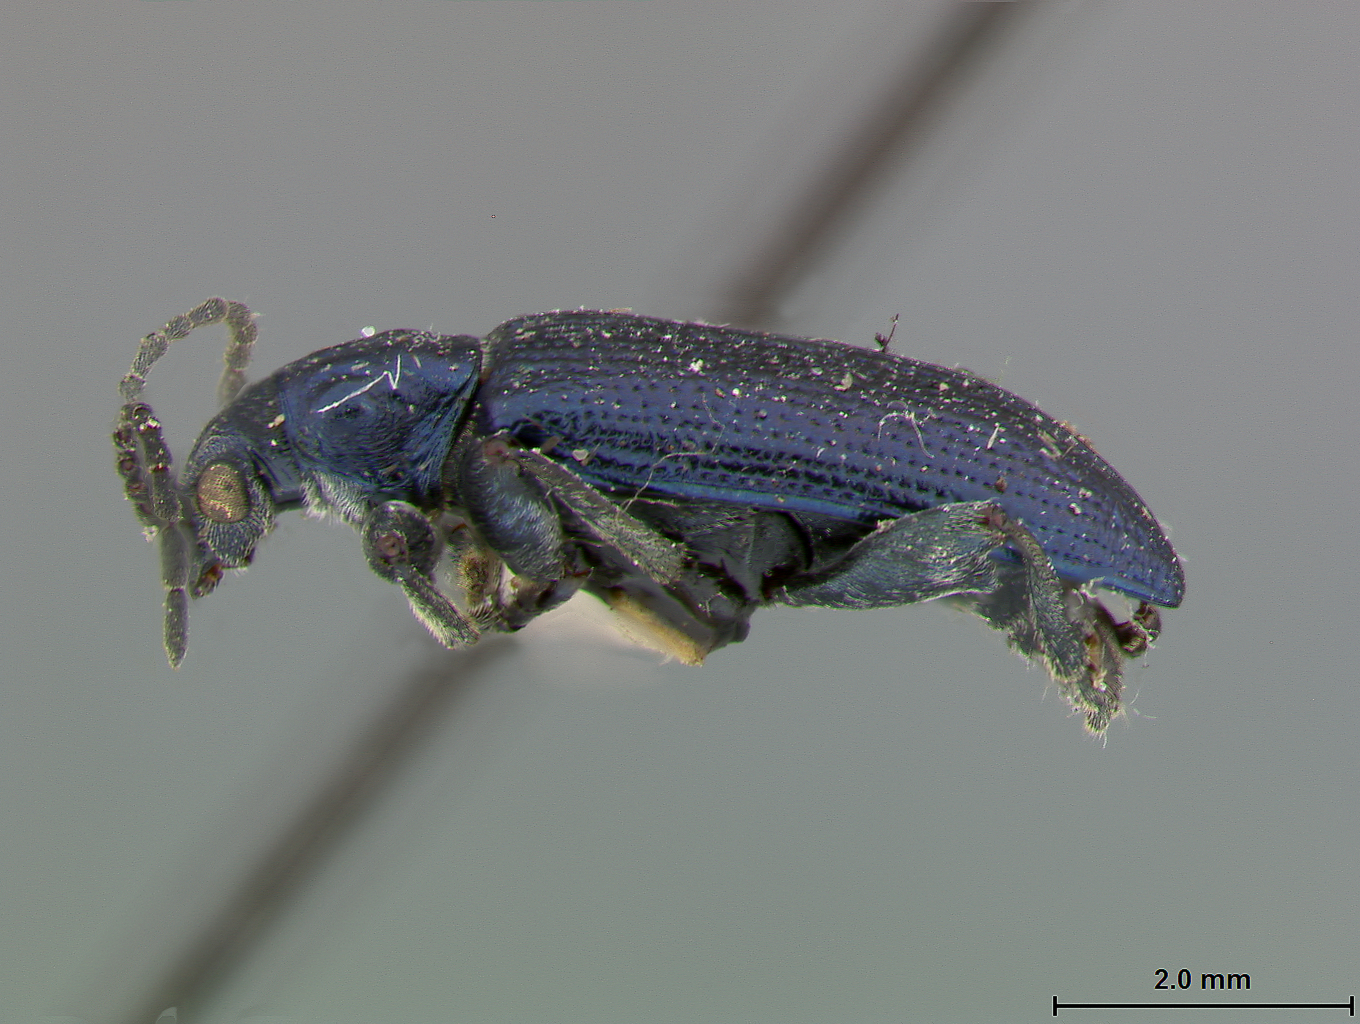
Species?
Donacia emarginata
